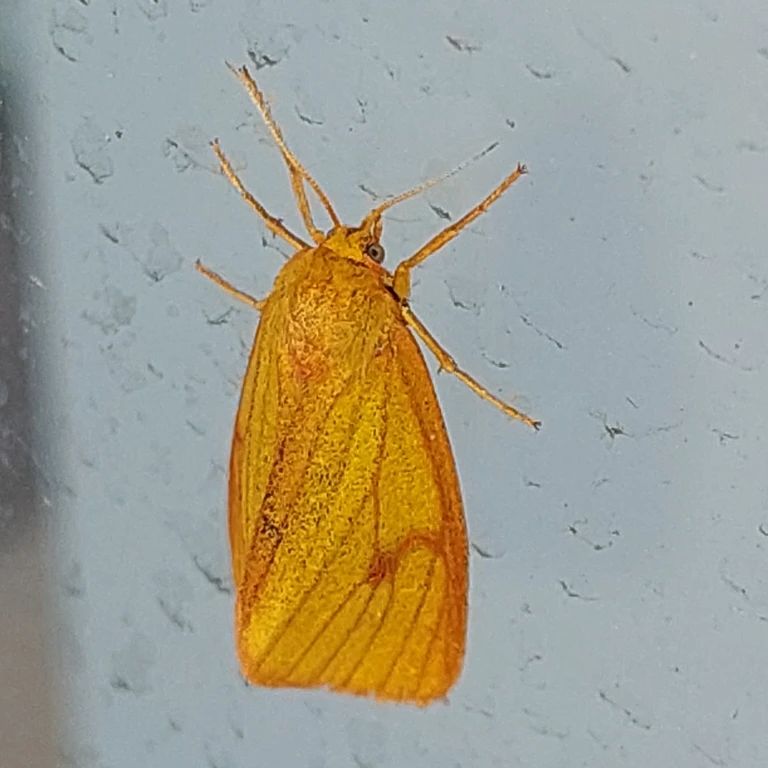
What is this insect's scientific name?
Diacrisia sannio
